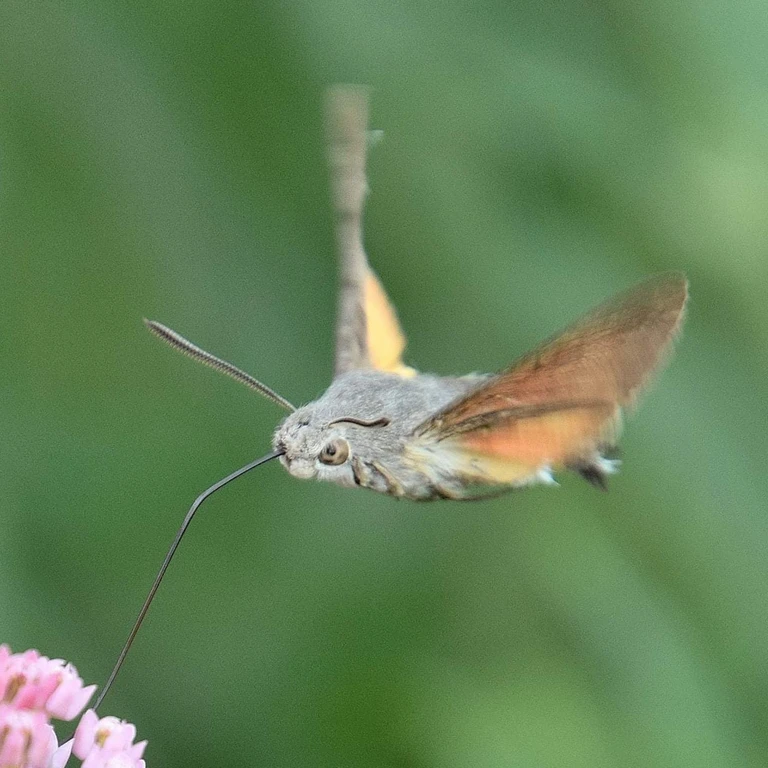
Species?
Macroglossum stellatarum
